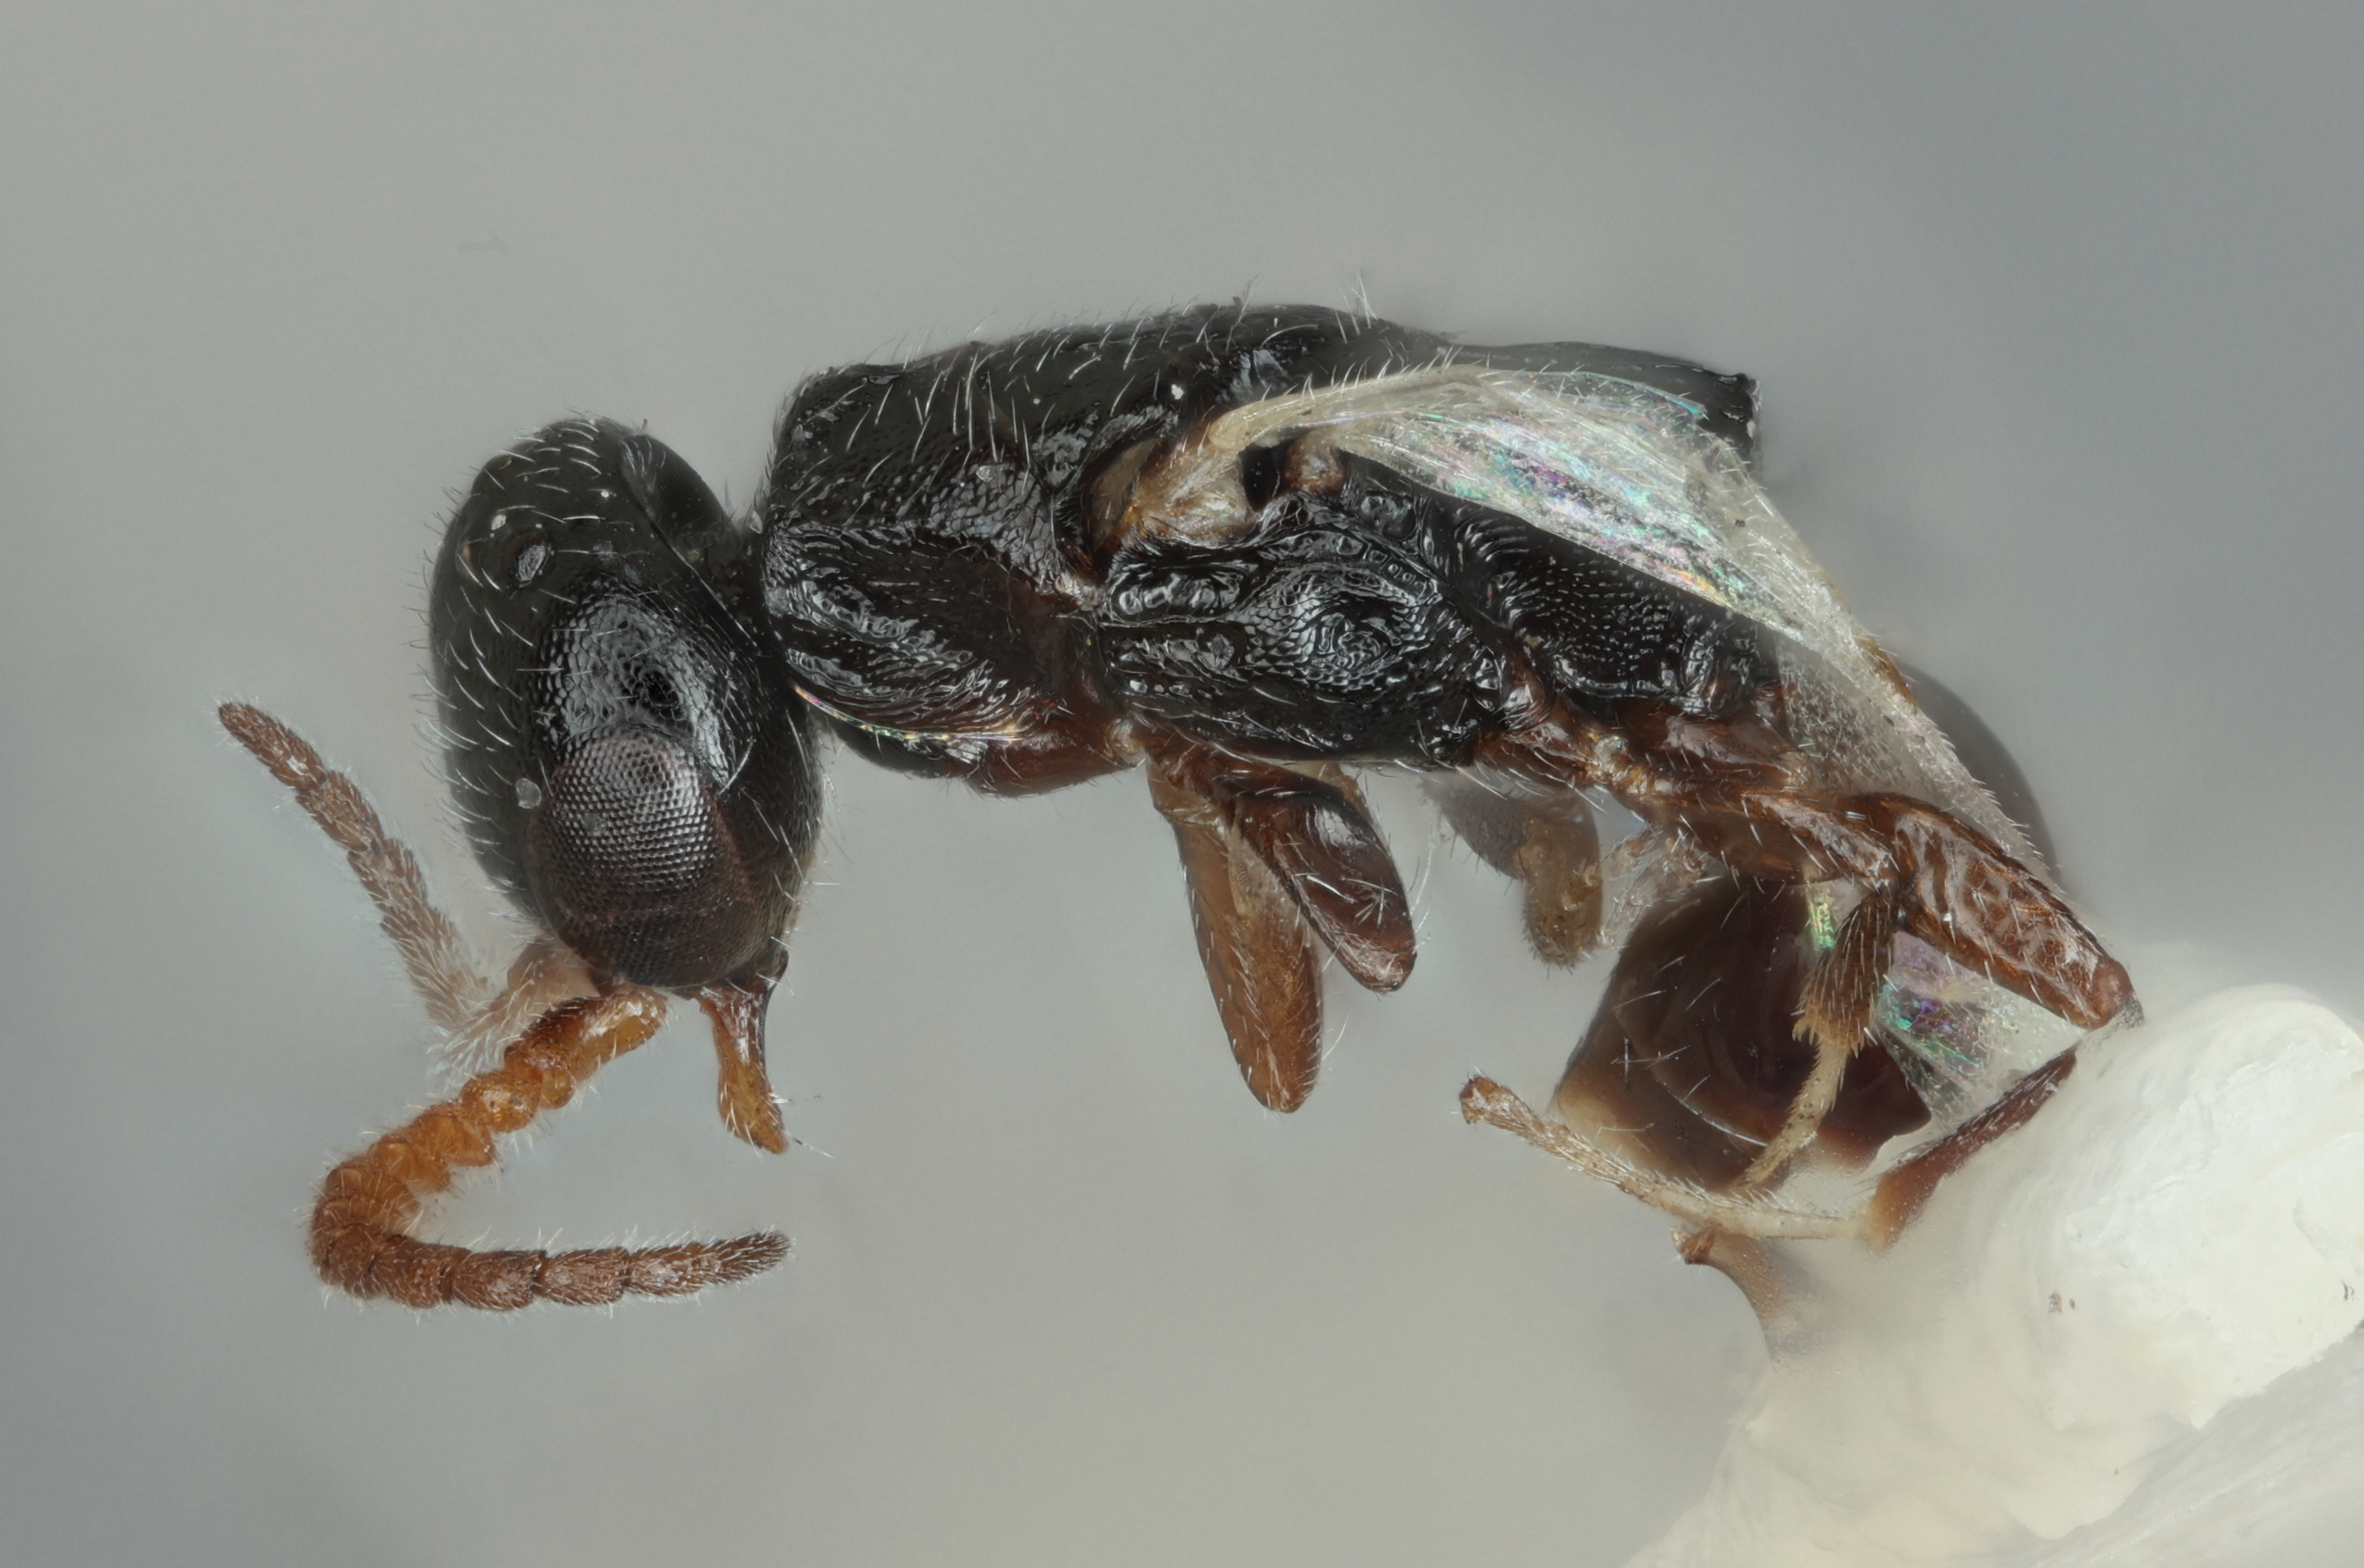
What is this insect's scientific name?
Calyozina caperata
